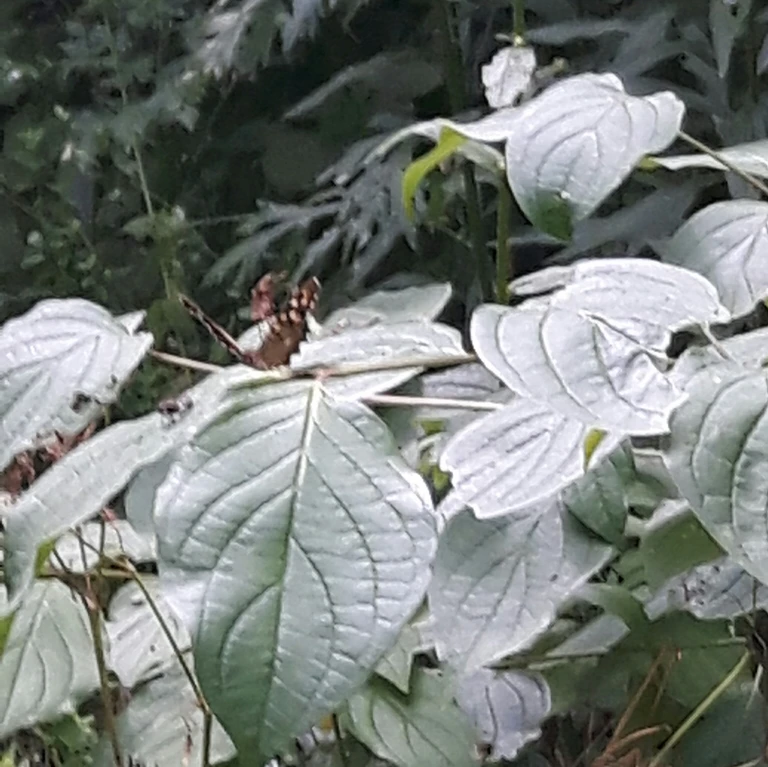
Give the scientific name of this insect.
Pararge aegeria
